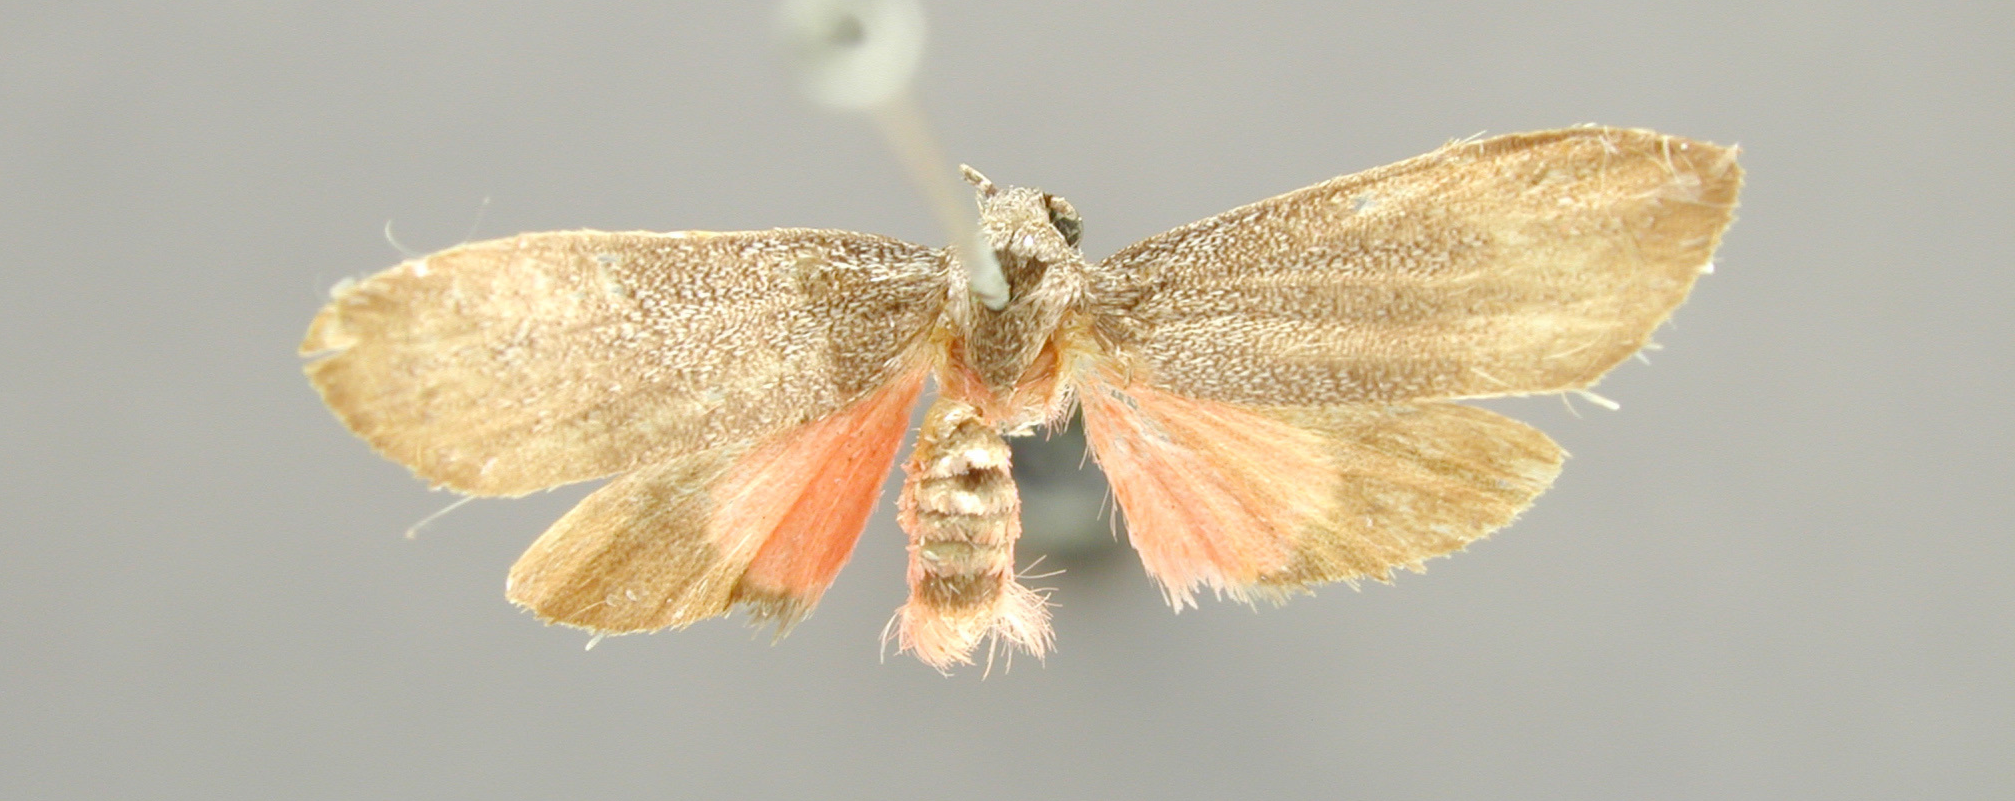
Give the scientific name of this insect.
Talara lepida
